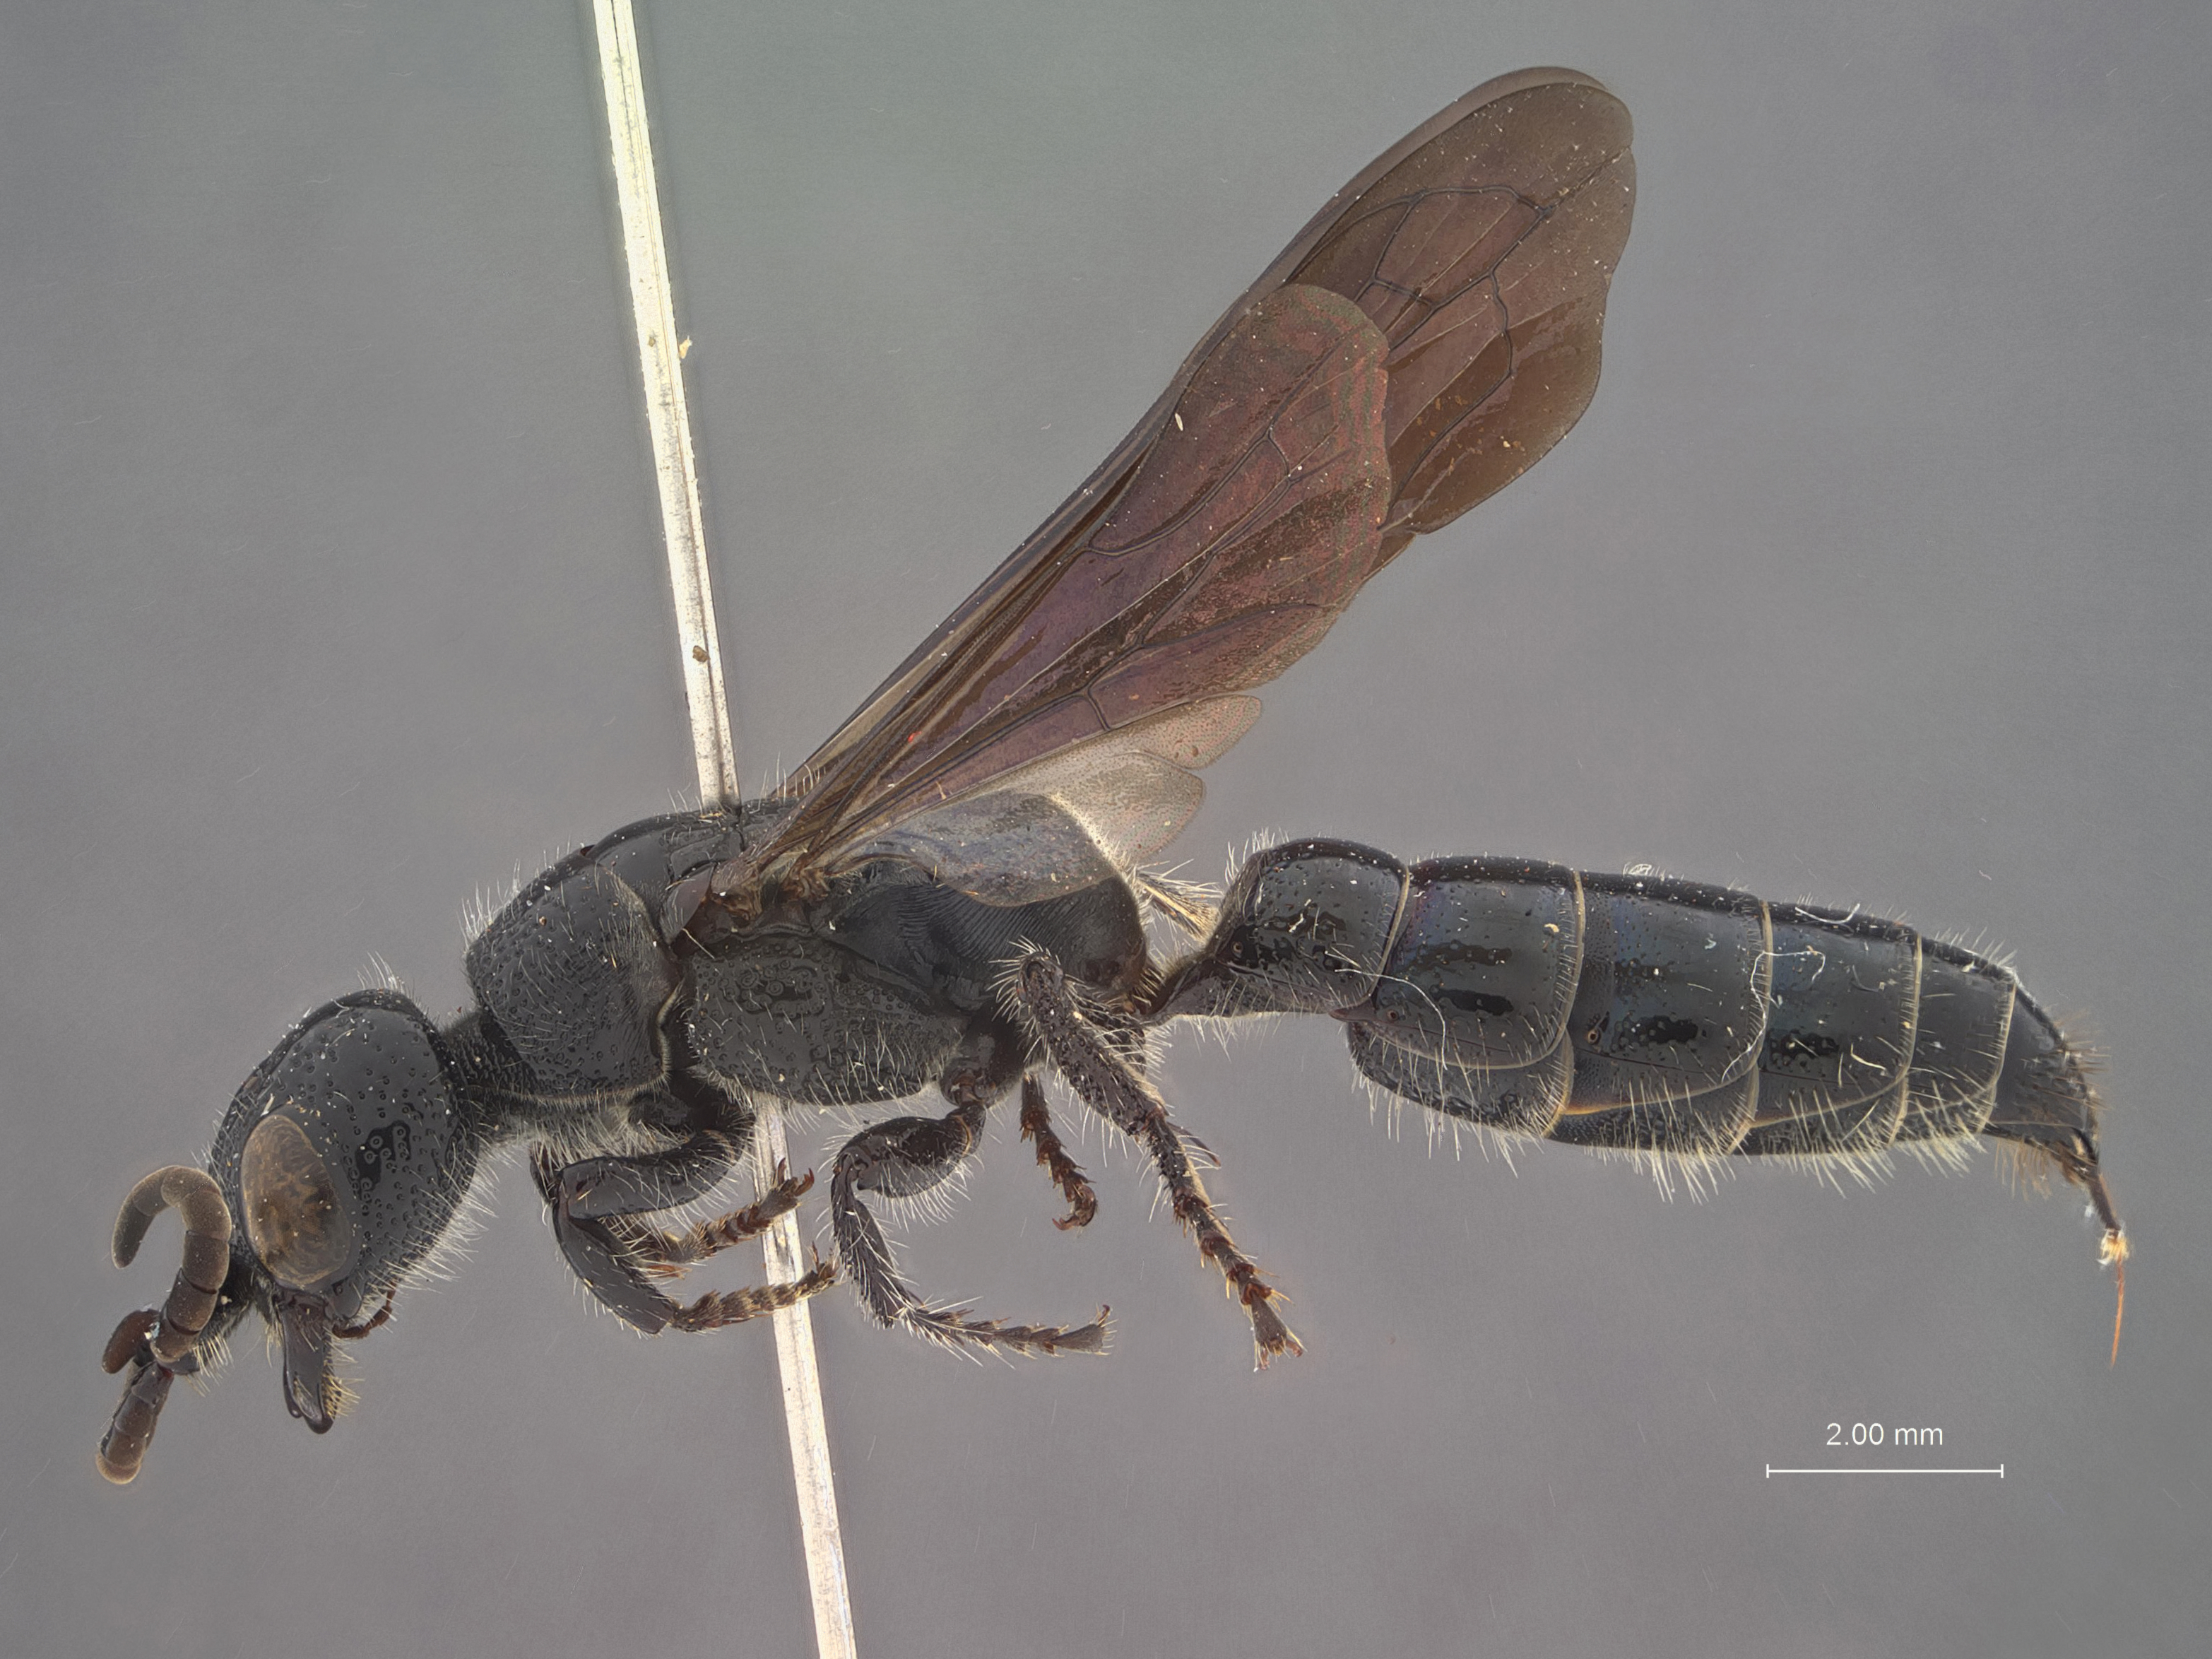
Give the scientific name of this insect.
Hylomesa taiwana
